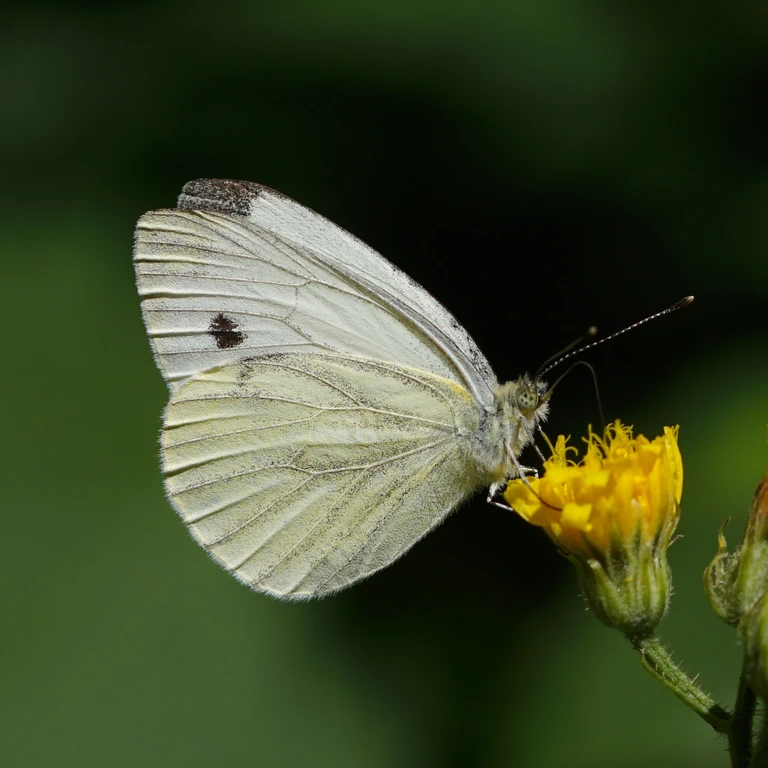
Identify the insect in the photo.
Pieris napi
